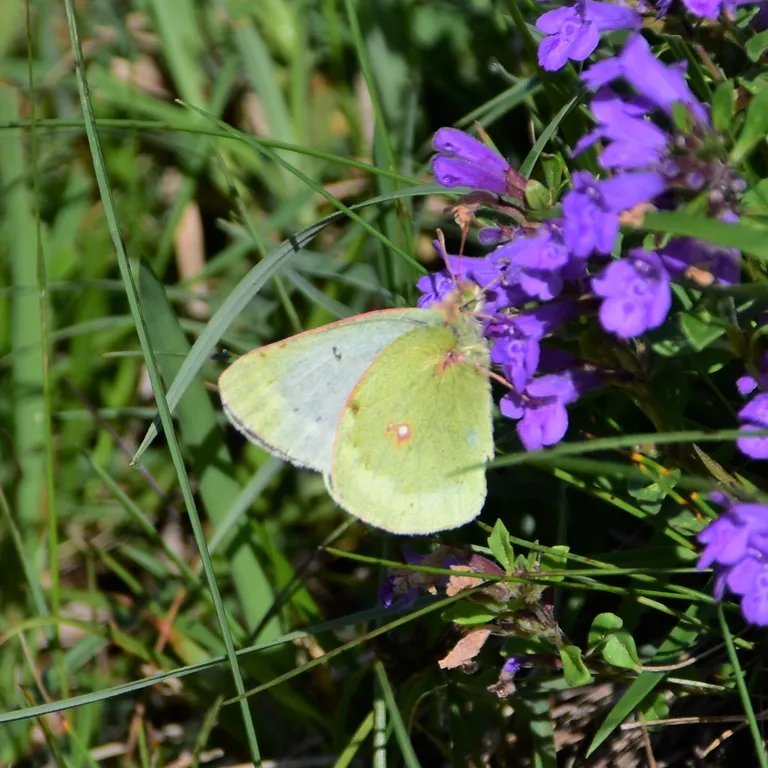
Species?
Colias phicomone
